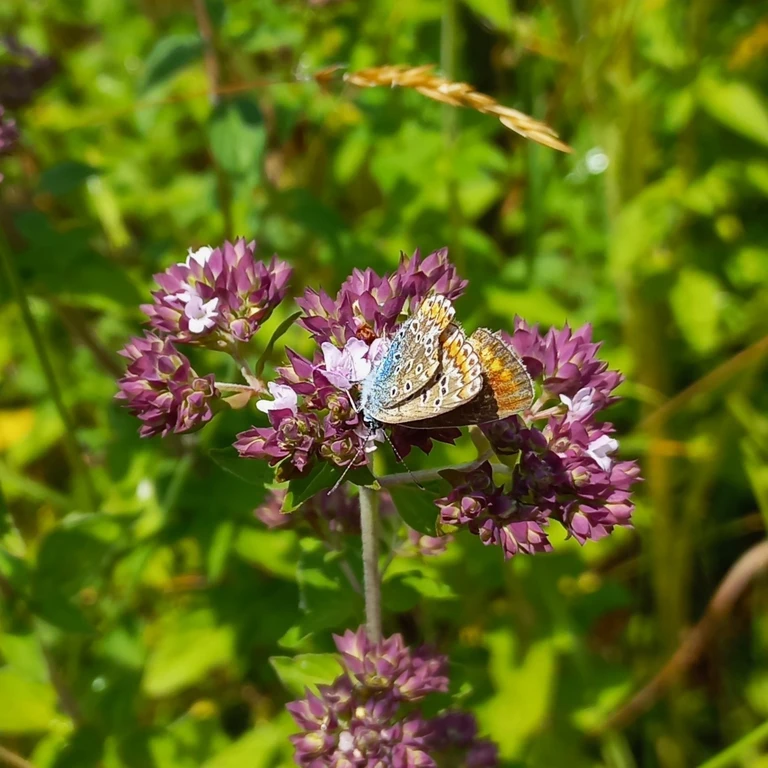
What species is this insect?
Polyommatus icarus
